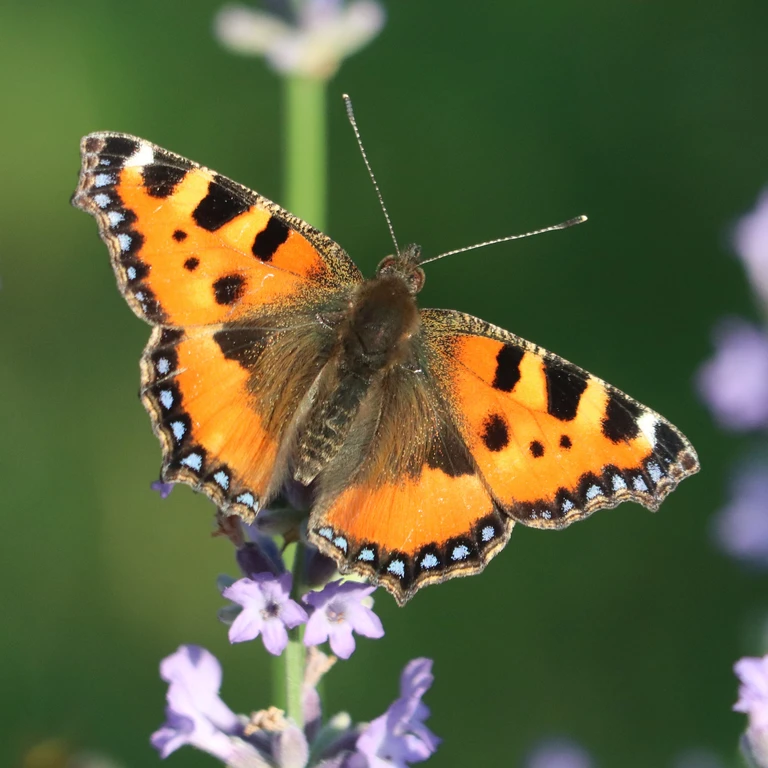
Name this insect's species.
Aglais urticae
